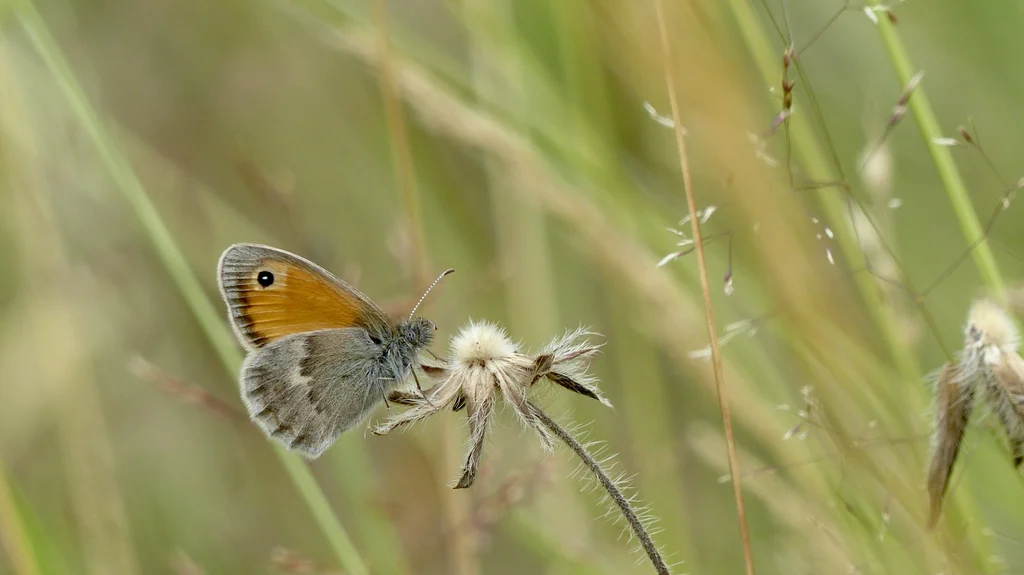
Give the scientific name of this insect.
Coenonympha pamphilus
